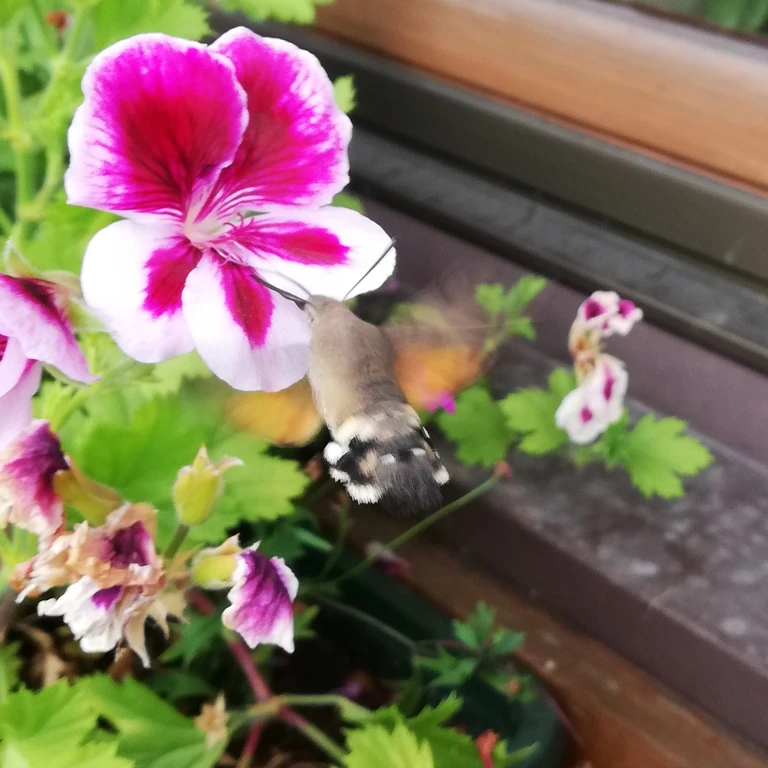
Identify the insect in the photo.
Macroglossum stellatarum
